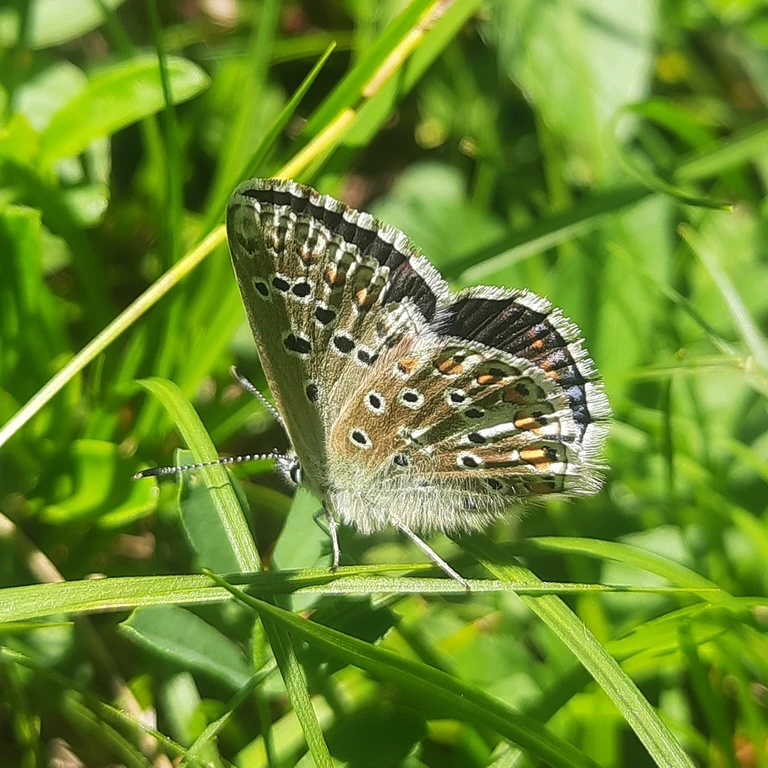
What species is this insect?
Lysandra bellargus
